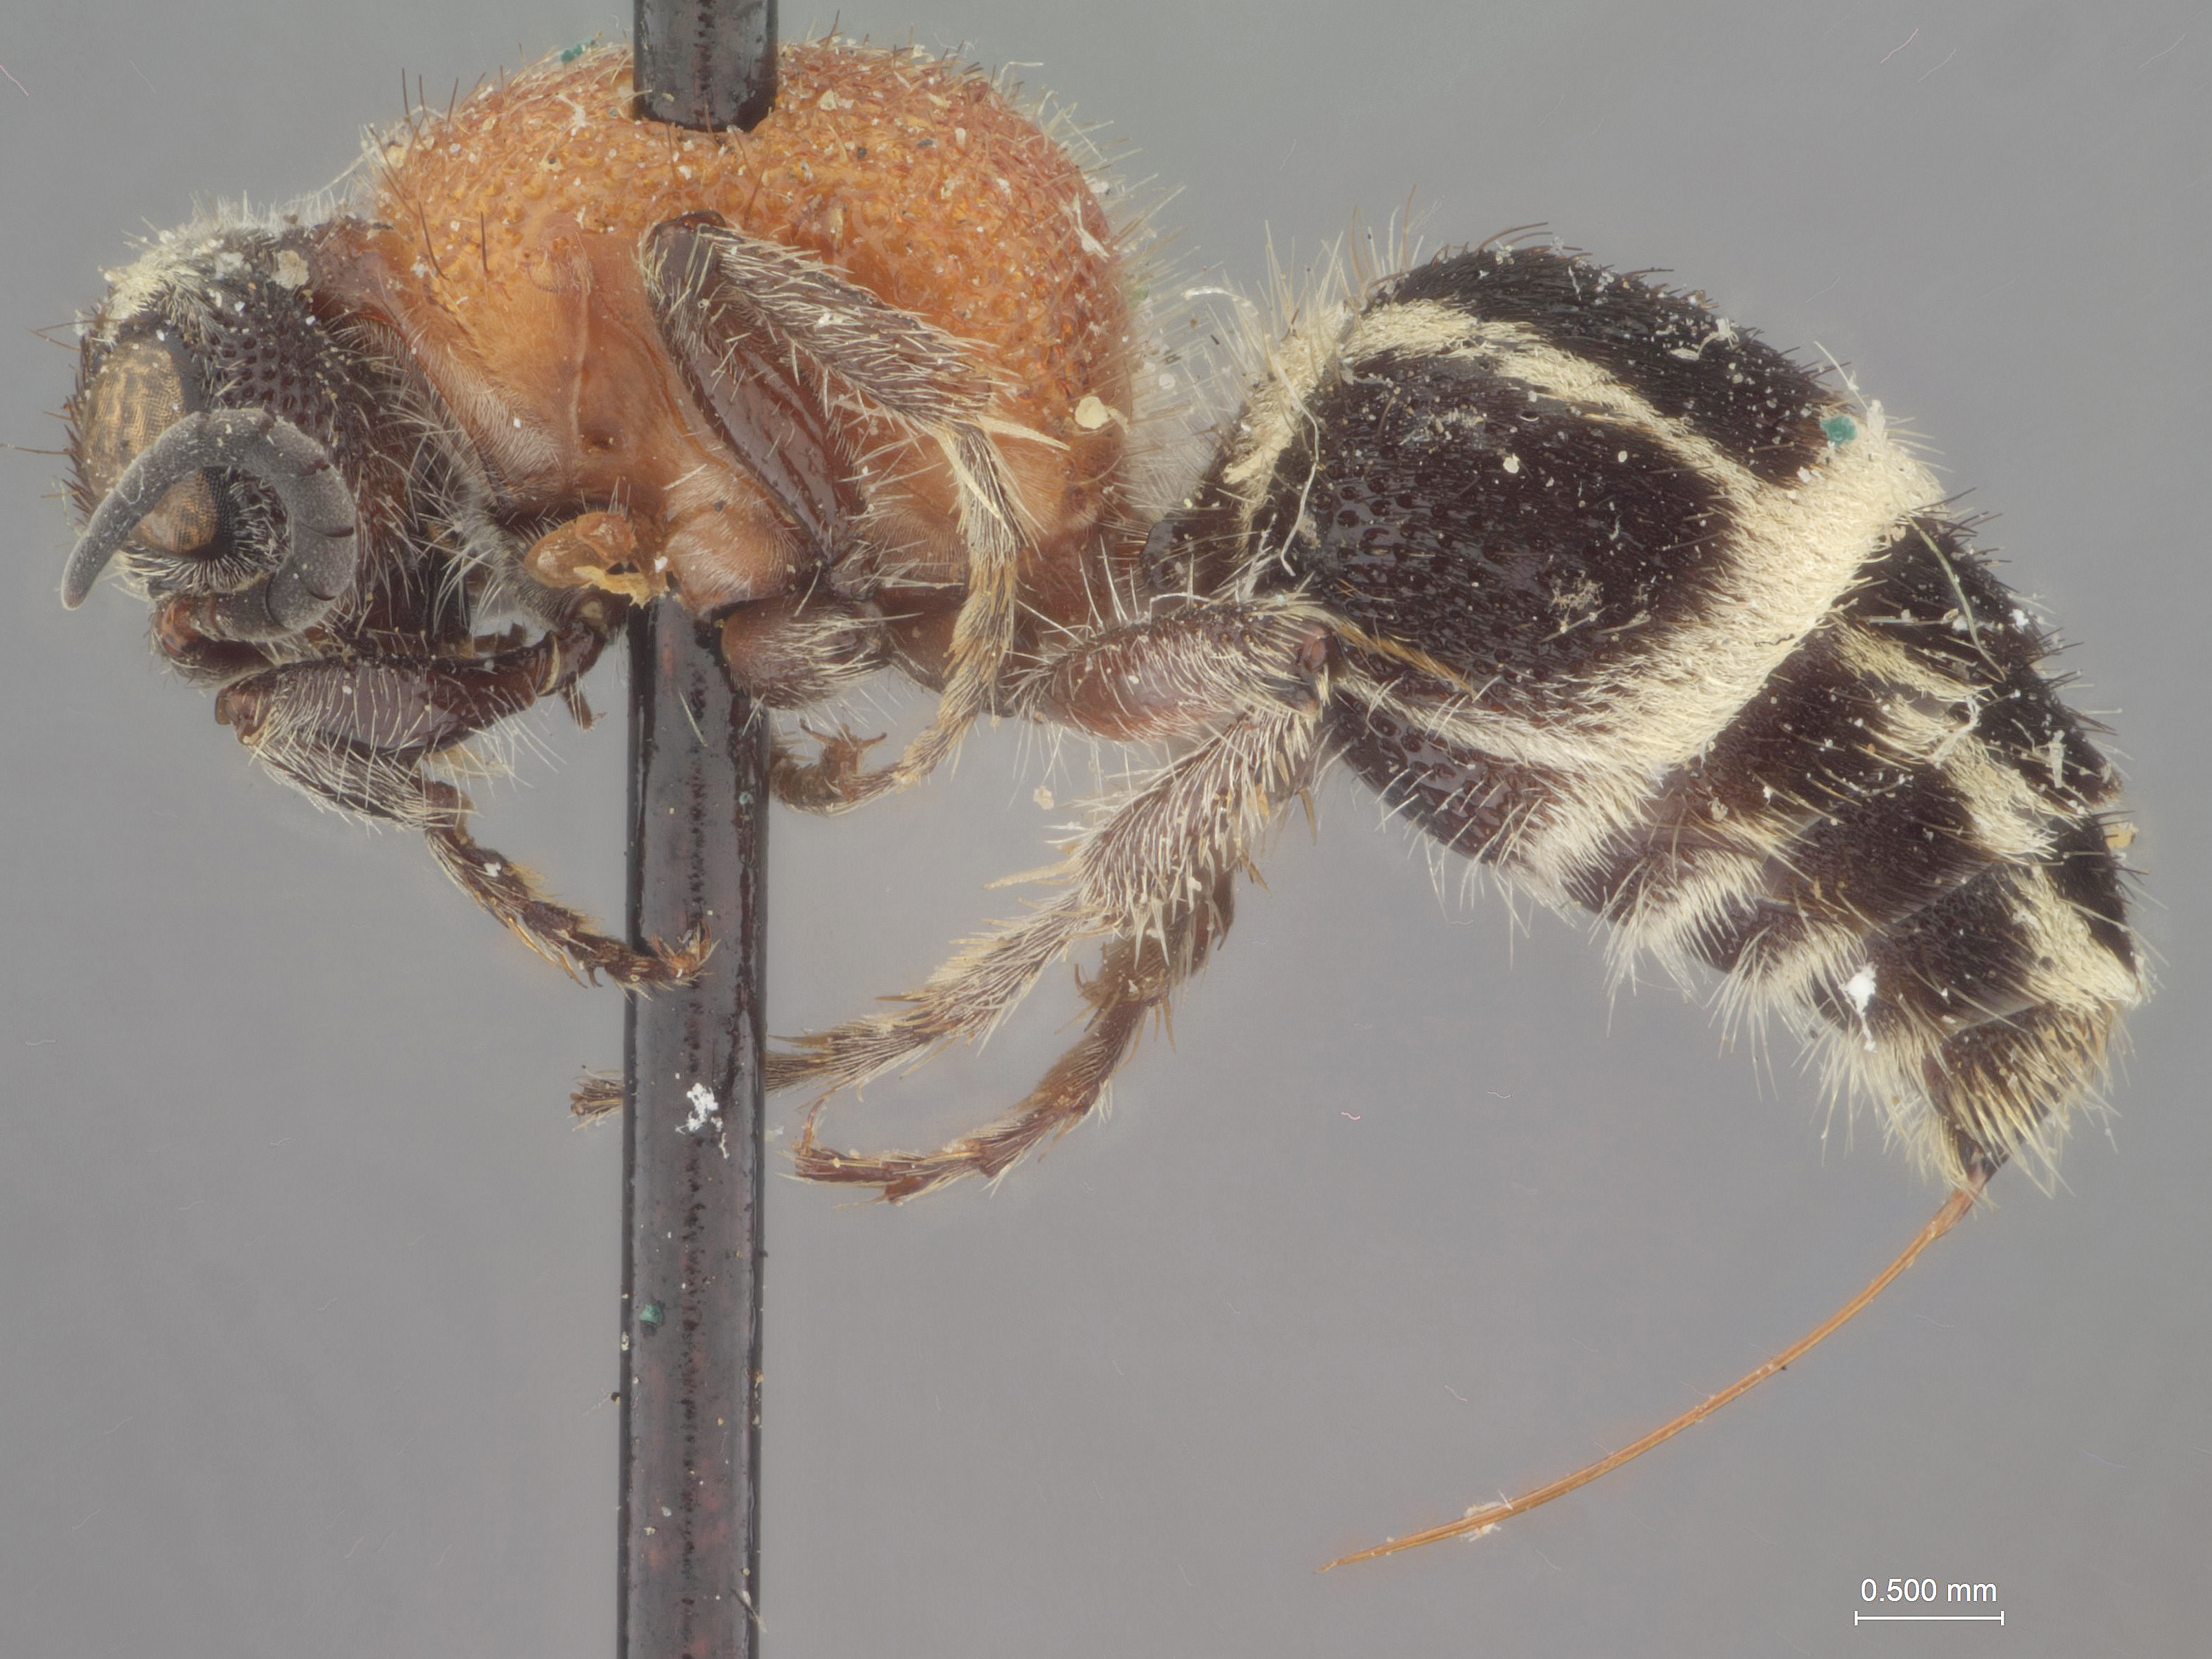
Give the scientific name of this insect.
Timulla rectanguloides
